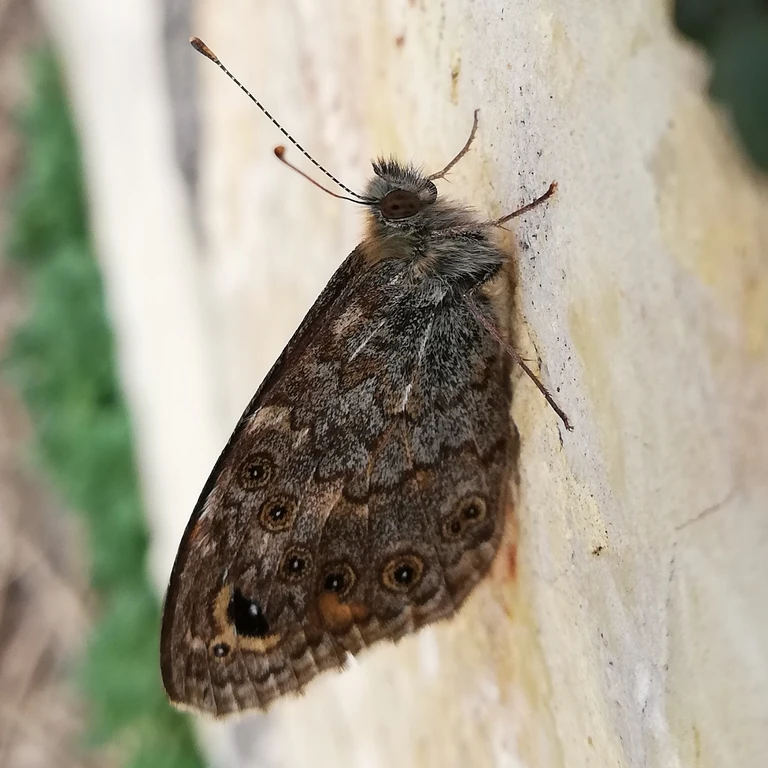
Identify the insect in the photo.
Lasiommata megera (also Pararge megera)
